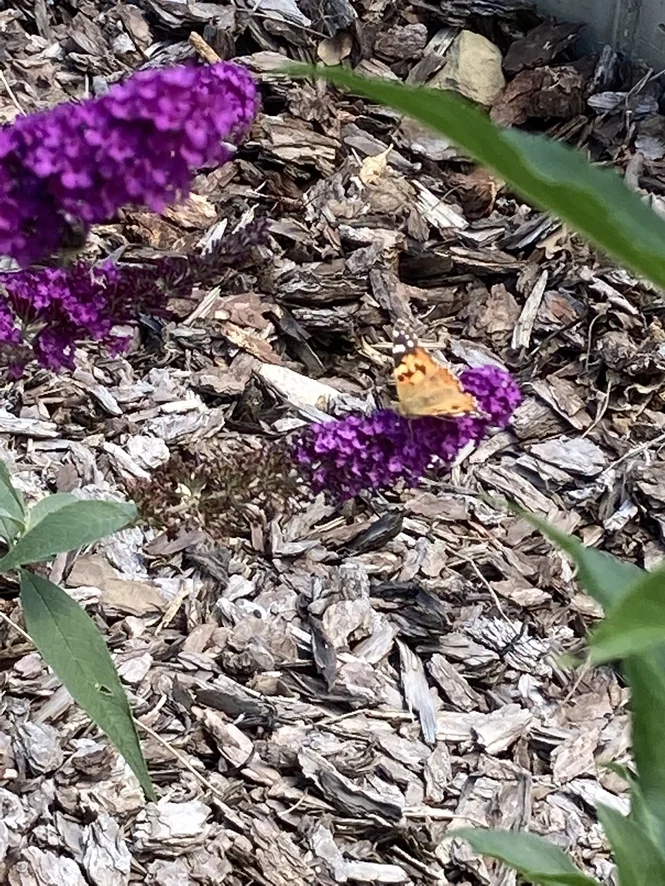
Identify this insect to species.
Vanessa cardui
